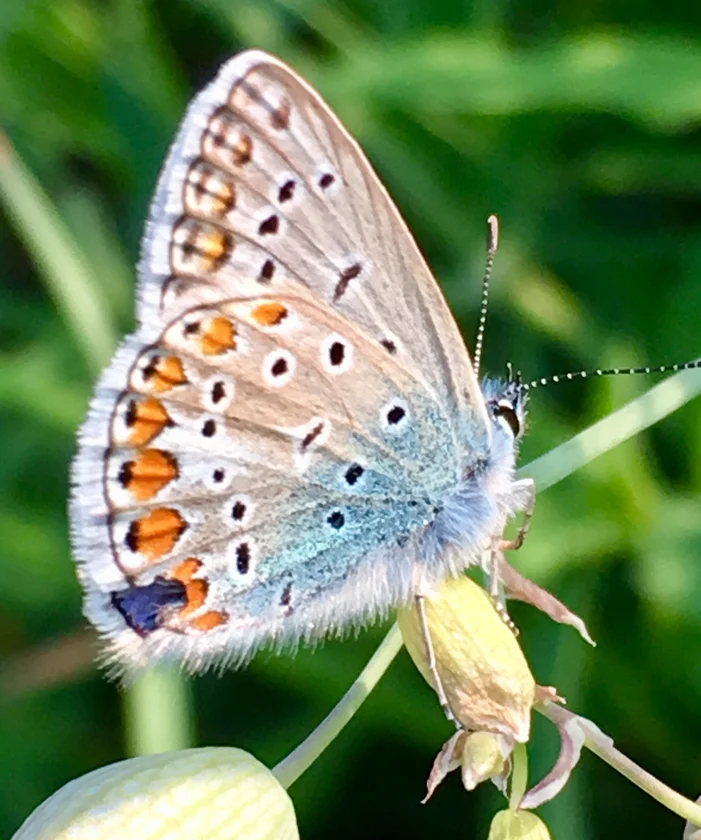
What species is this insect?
Polyommatus icarus
